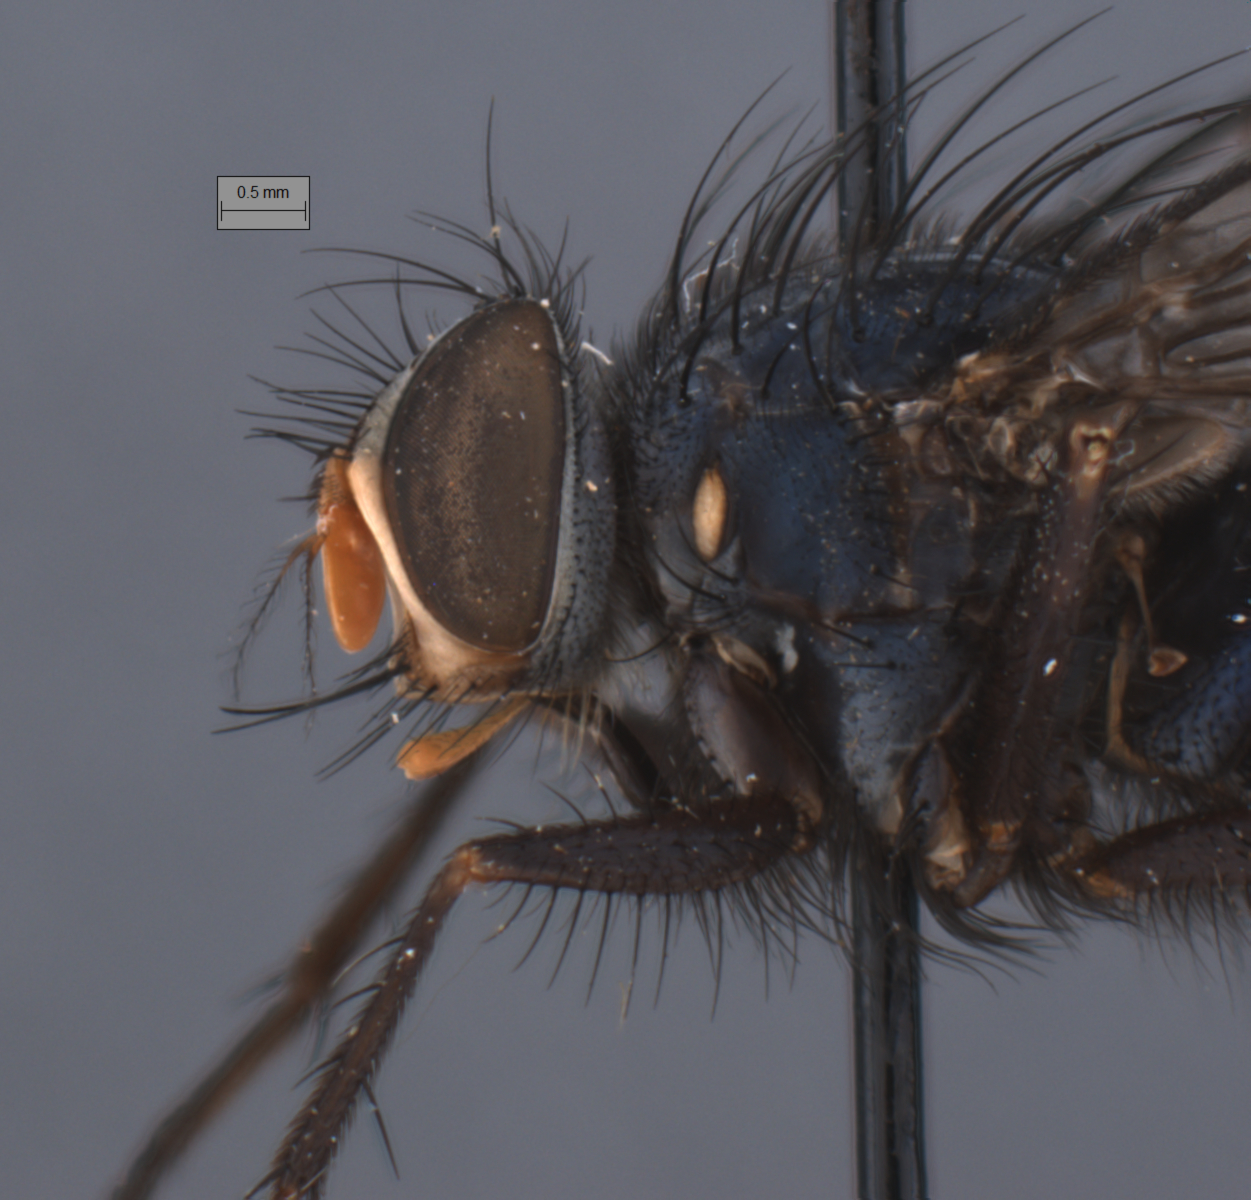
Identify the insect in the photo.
Huascaromusca uniseta
